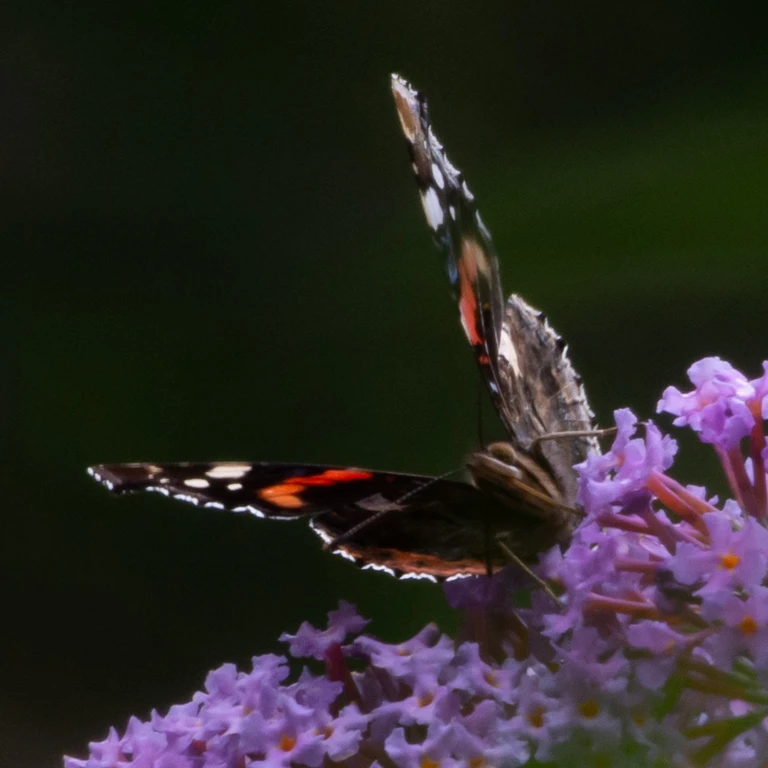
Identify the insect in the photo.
Vanessa atalanta
